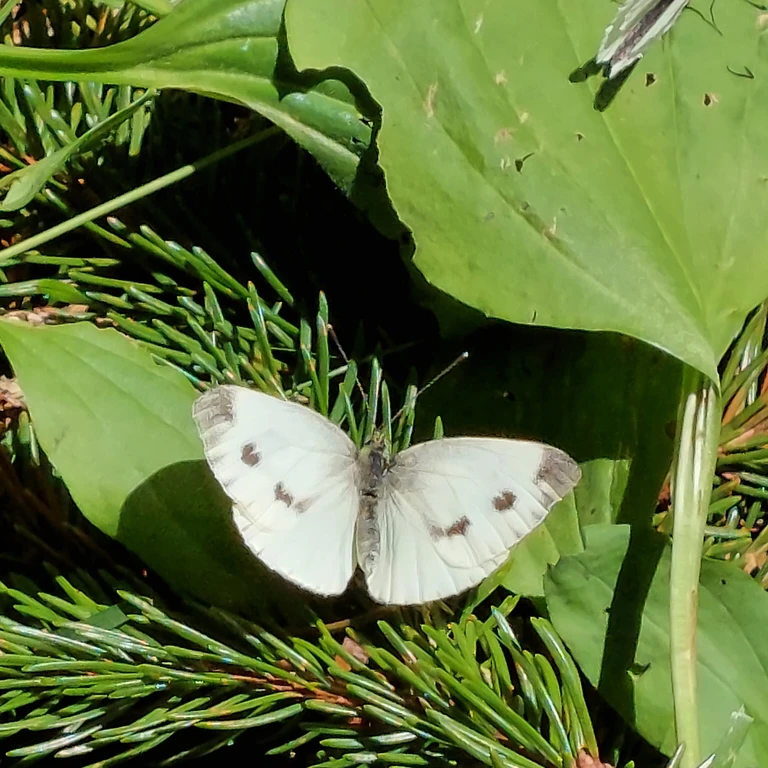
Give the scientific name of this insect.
Pieris napi
